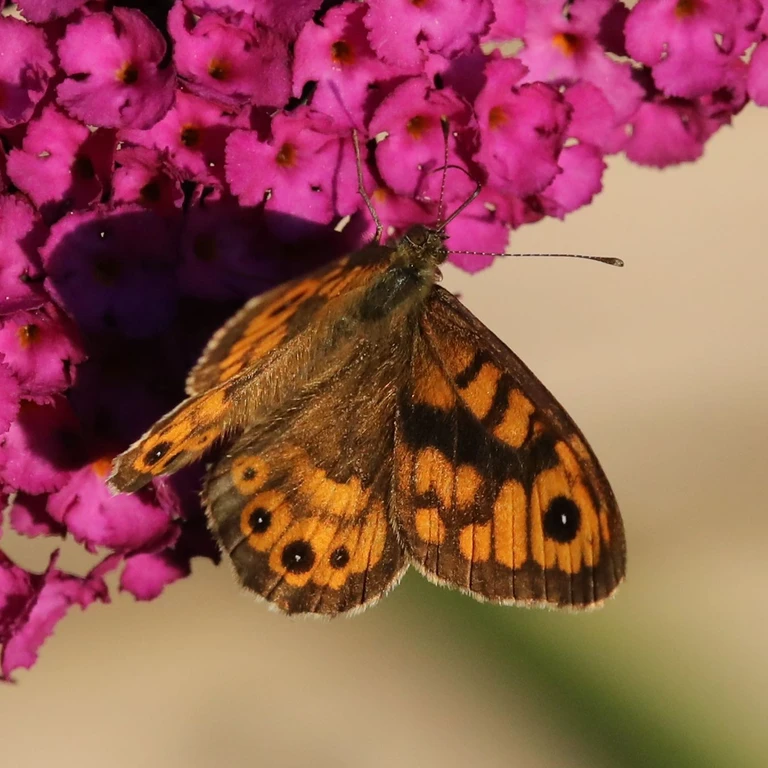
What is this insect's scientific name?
Lasiommata megera (also Pararge megera)
